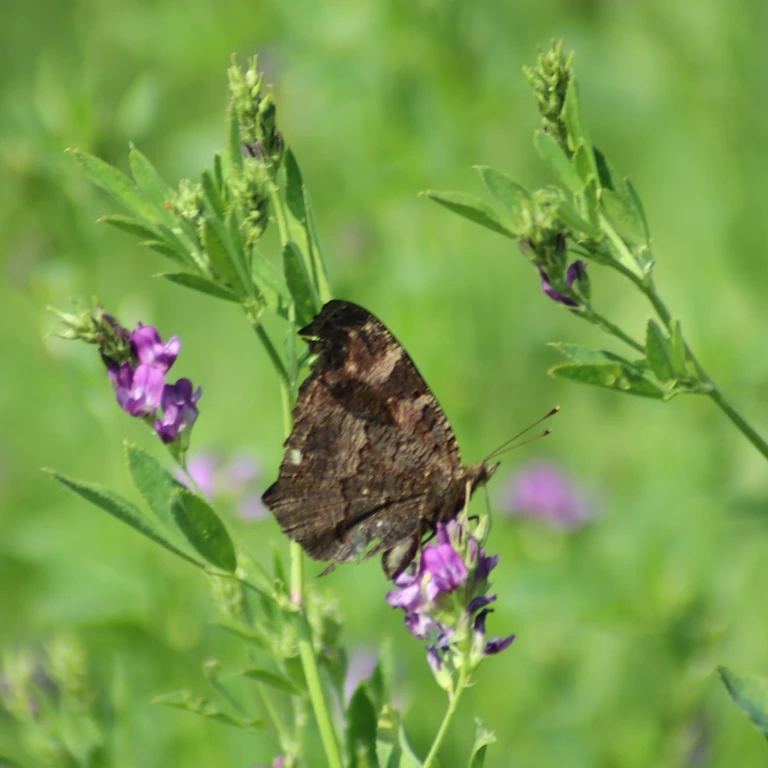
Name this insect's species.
Aglais io
